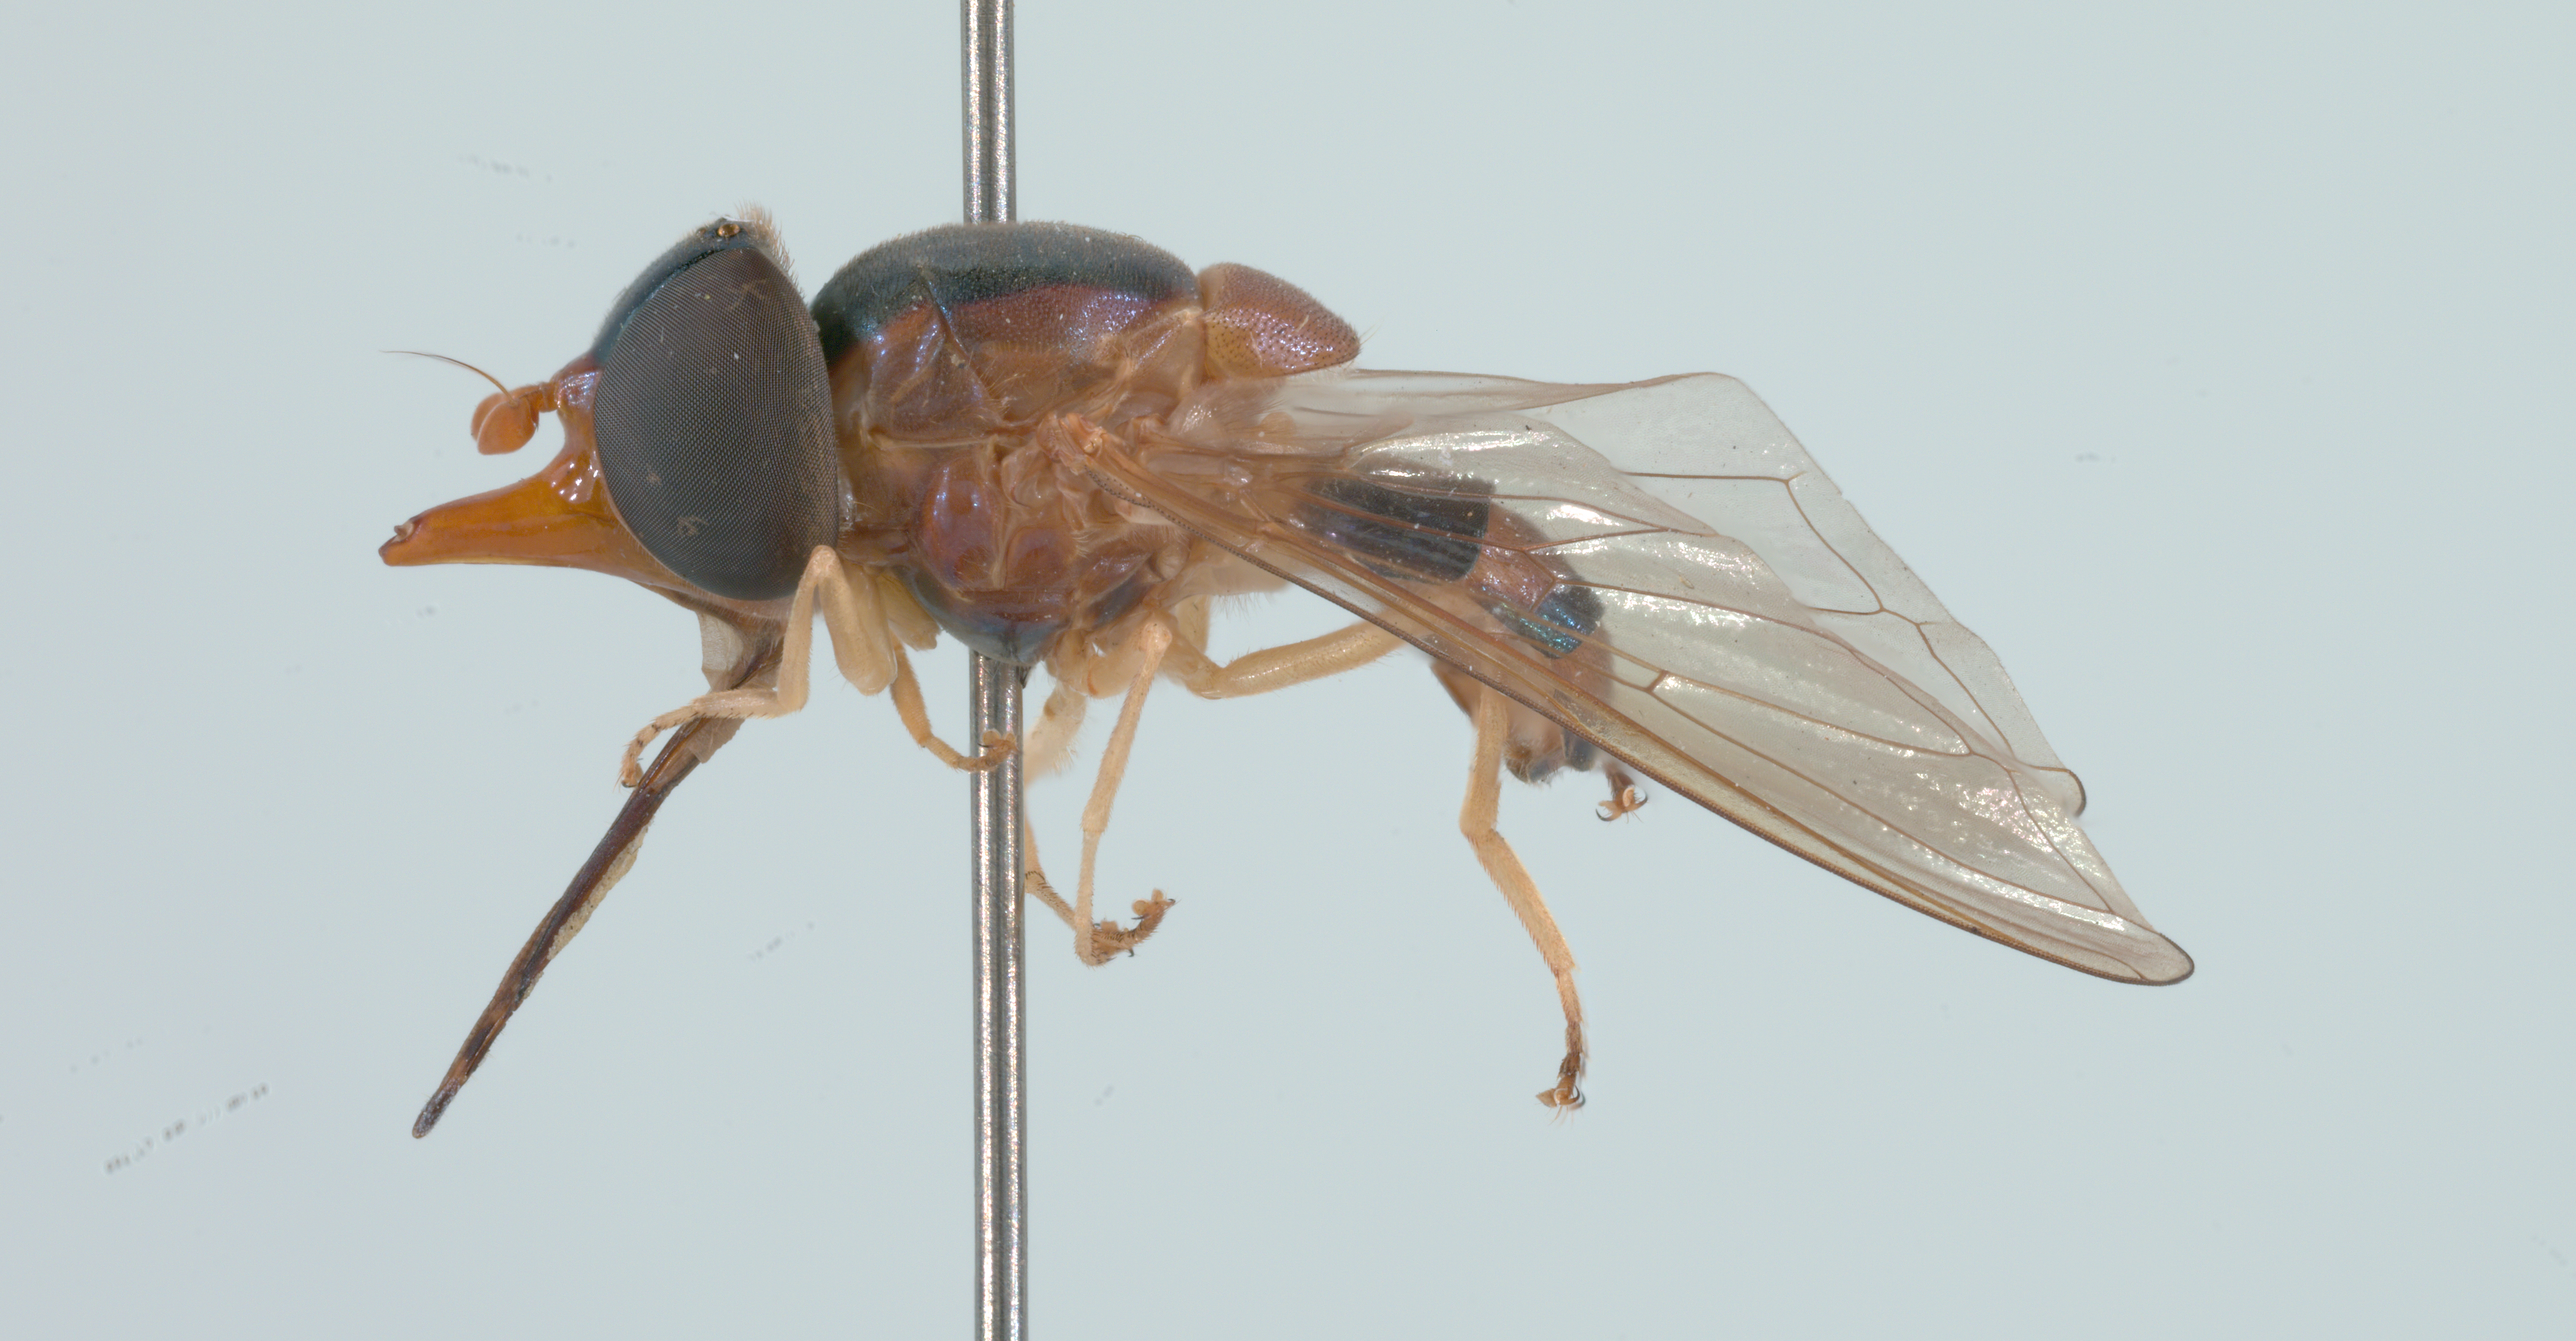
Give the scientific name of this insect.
Rhingia pellucens
